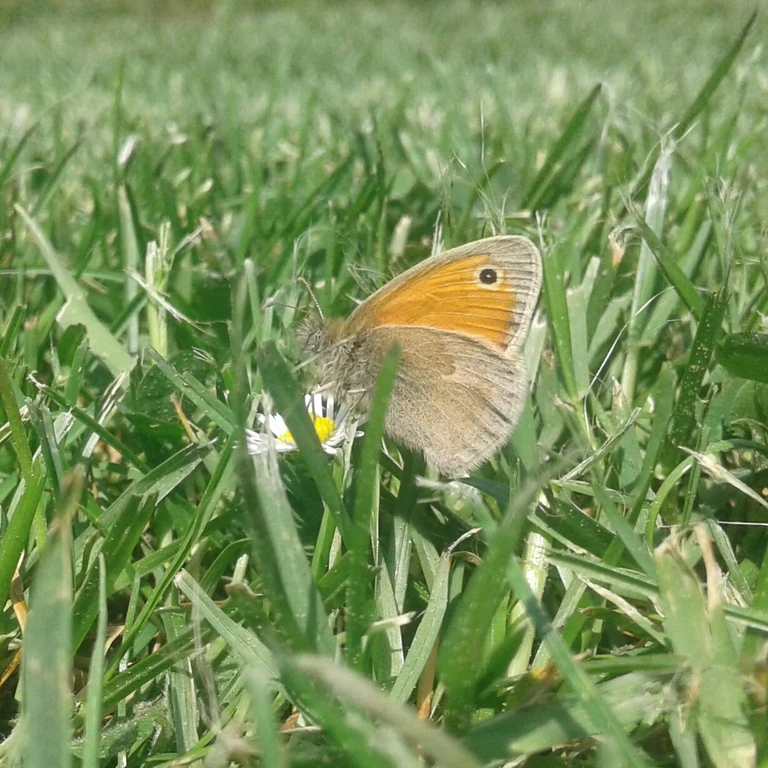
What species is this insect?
Coenonympha pamphilus
